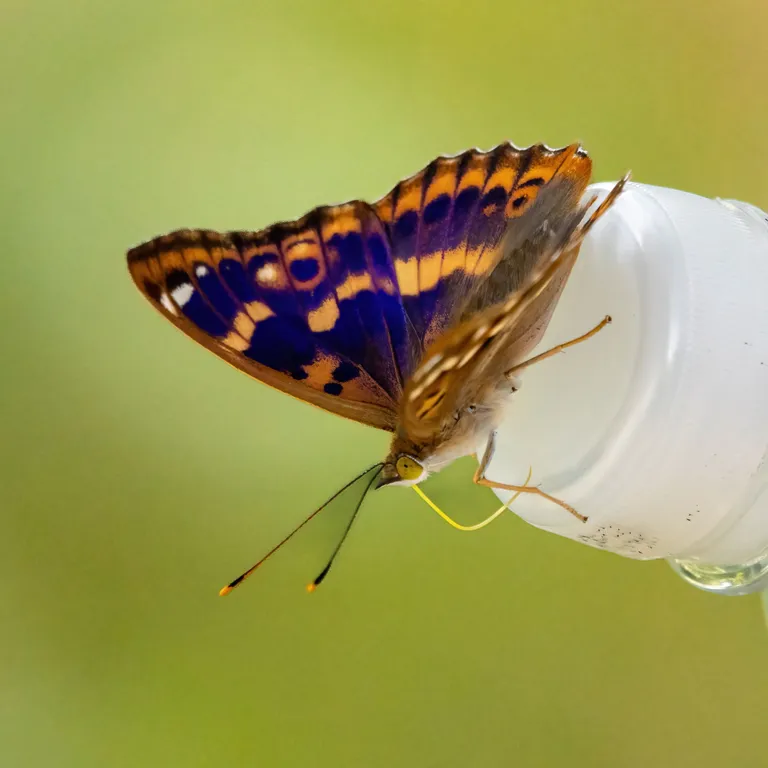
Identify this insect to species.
Apatura ilia
